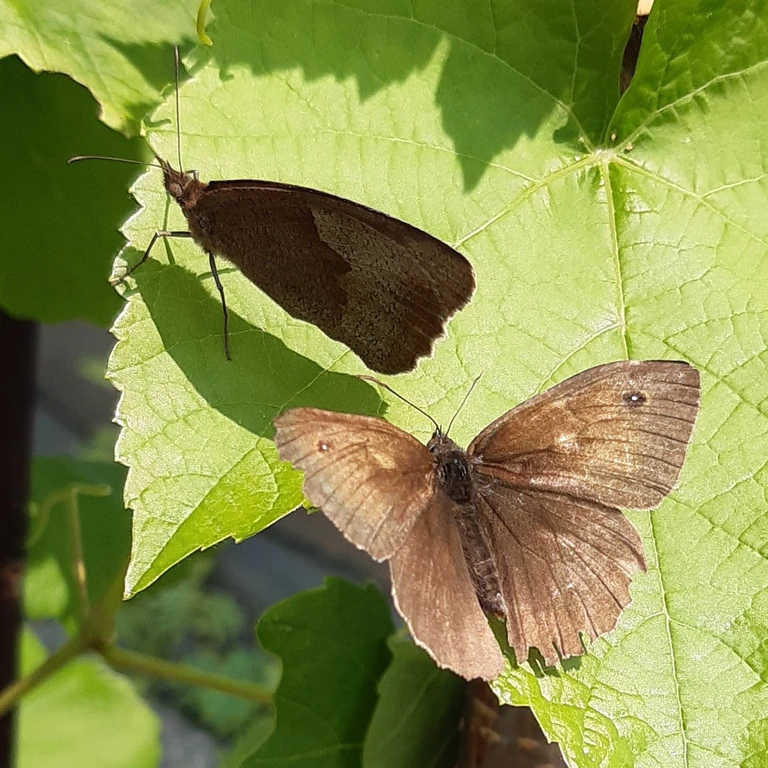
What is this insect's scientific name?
Maniola jurtina
